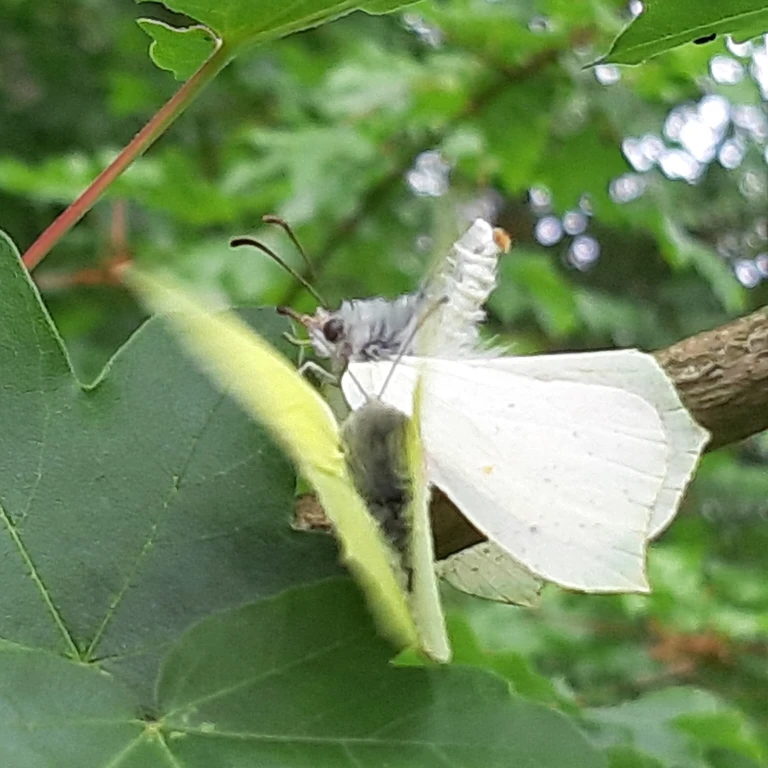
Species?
Gonepteryx rhamni
